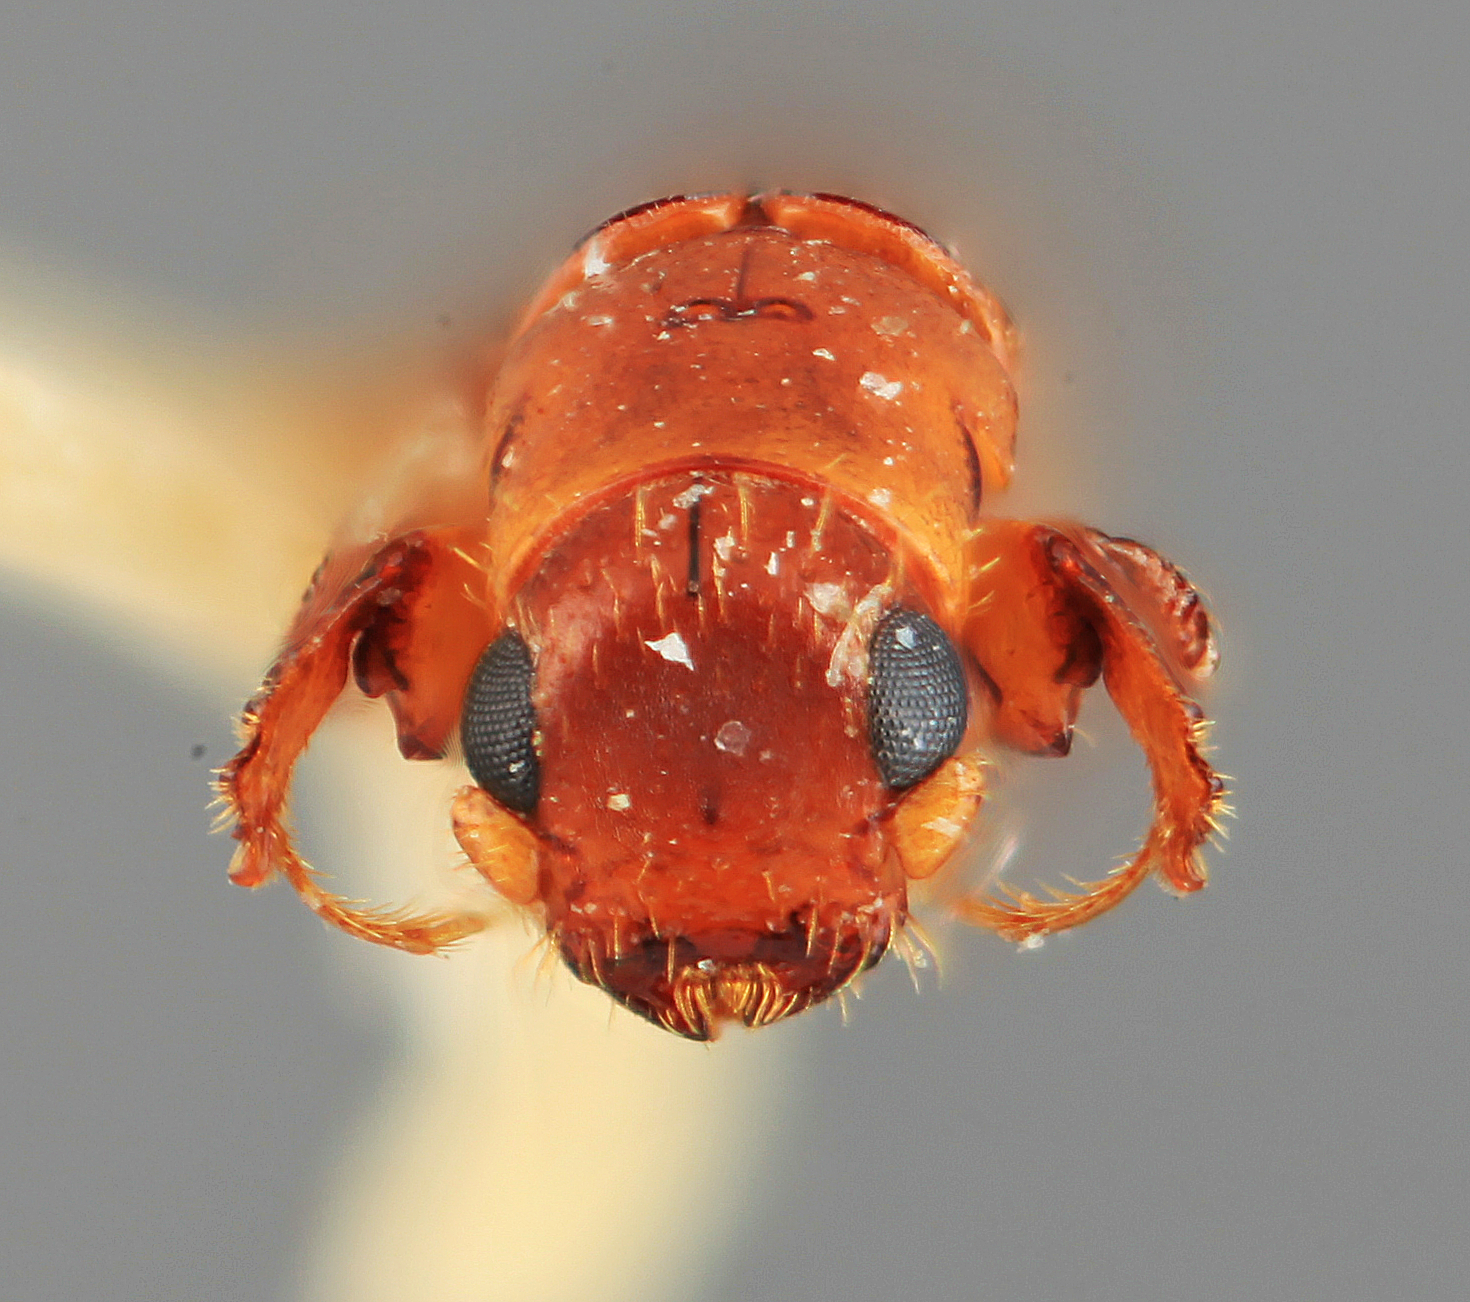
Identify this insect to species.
Platypus annexus
